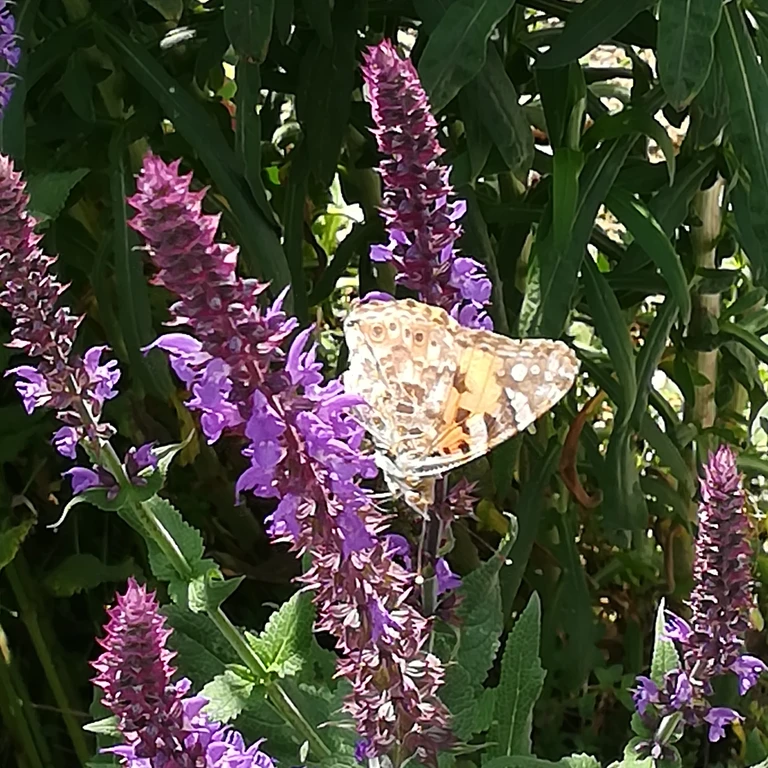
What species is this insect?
Vanessa cardui
